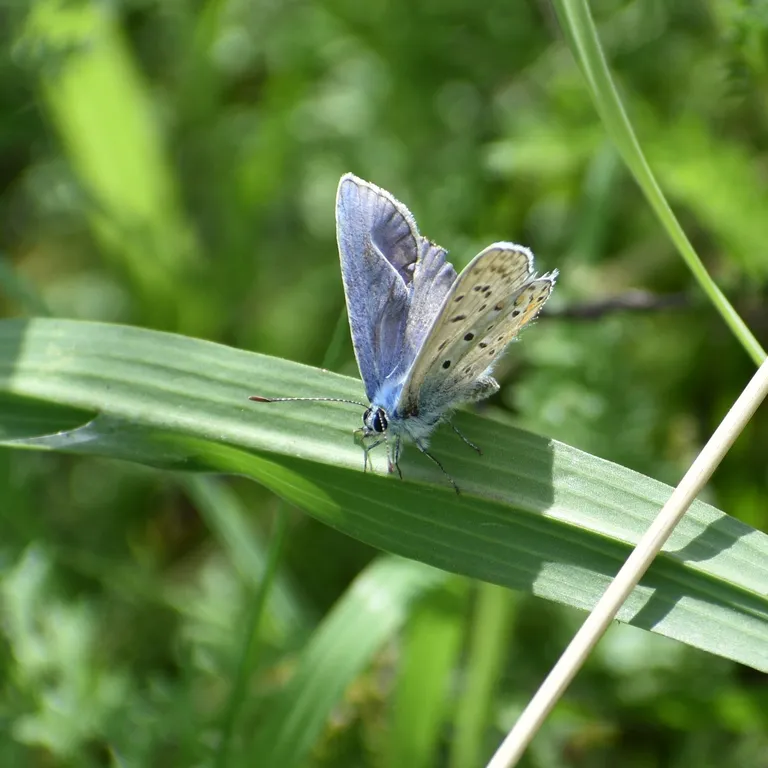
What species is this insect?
Polyommatus icarus
